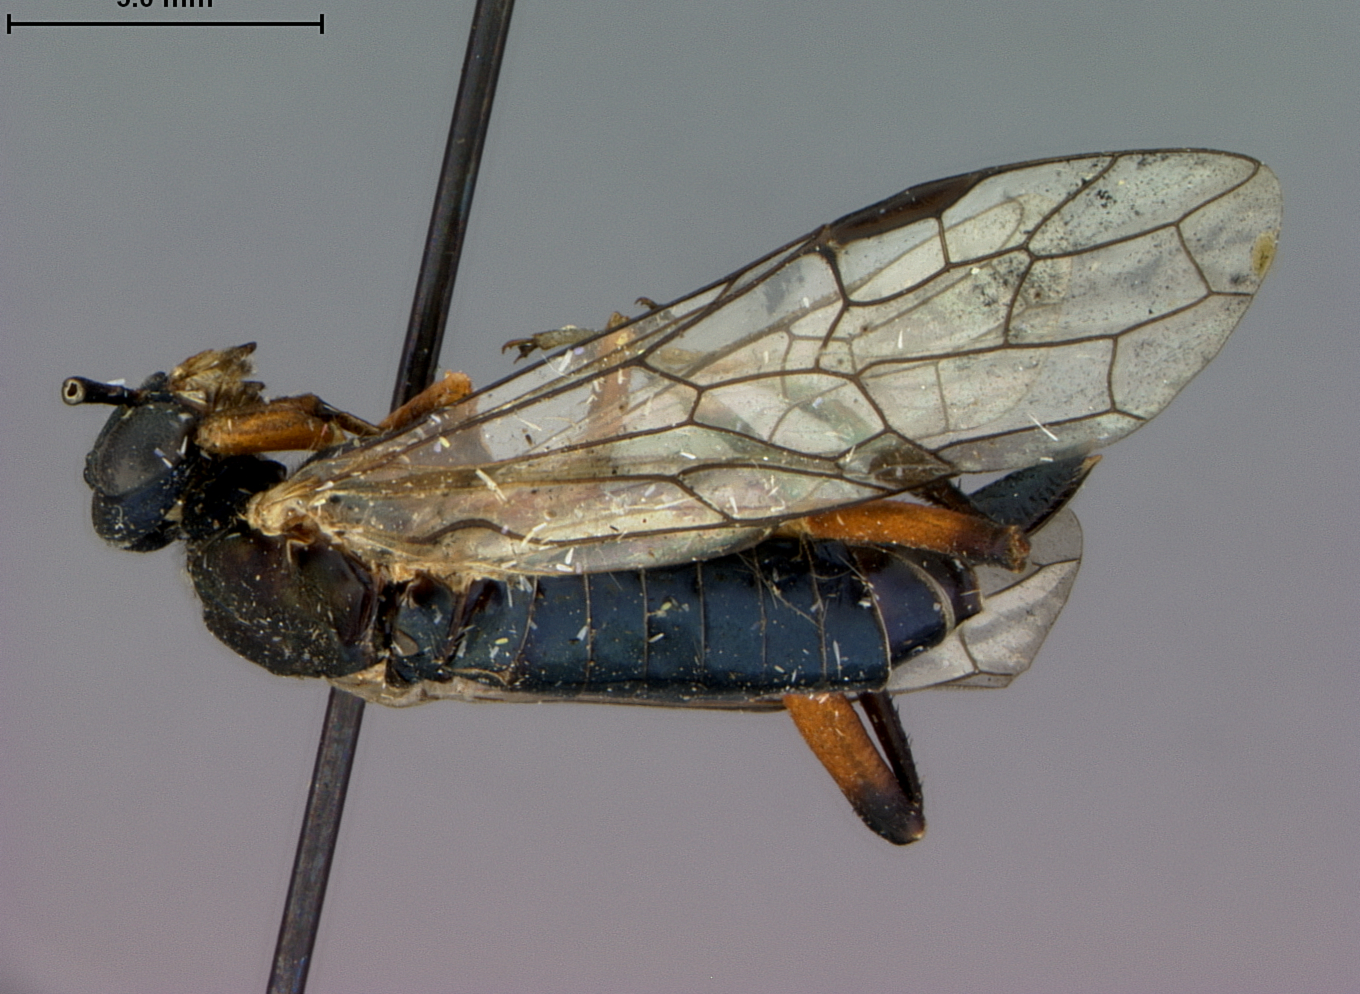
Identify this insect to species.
Odontophyes bicoloripes
